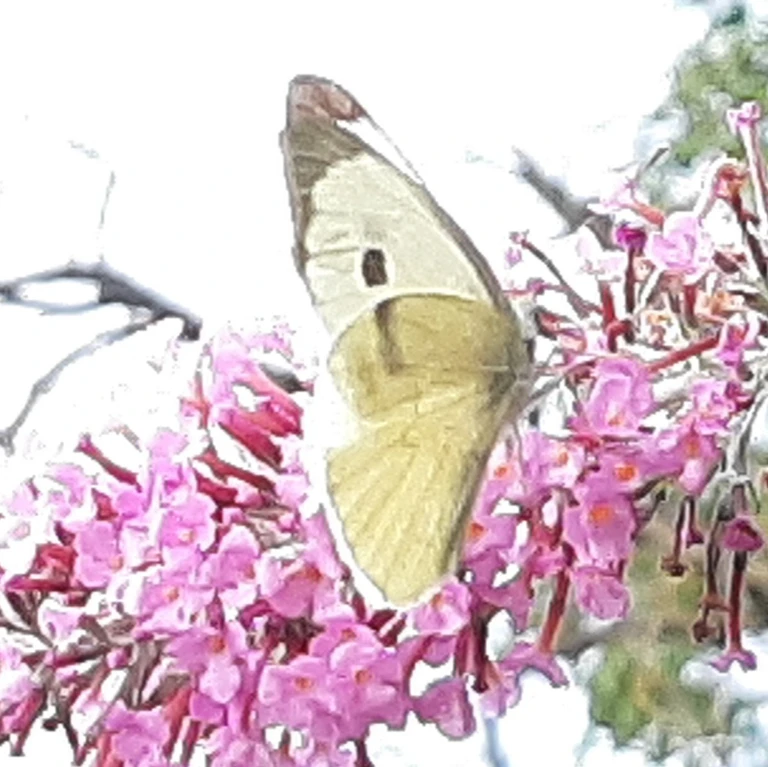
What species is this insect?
Pieris brassicae
